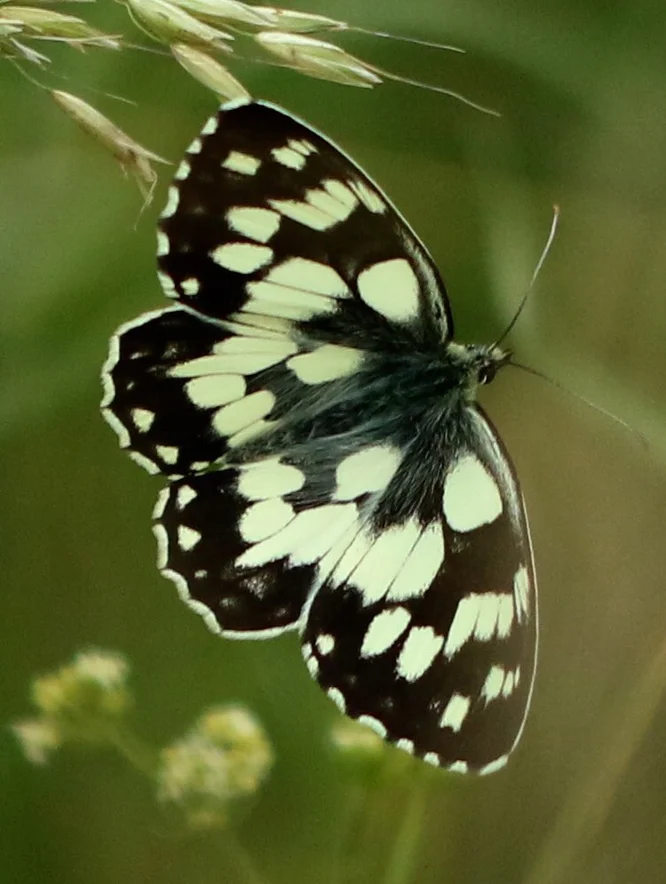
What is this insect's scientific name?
Melanargia galathea
